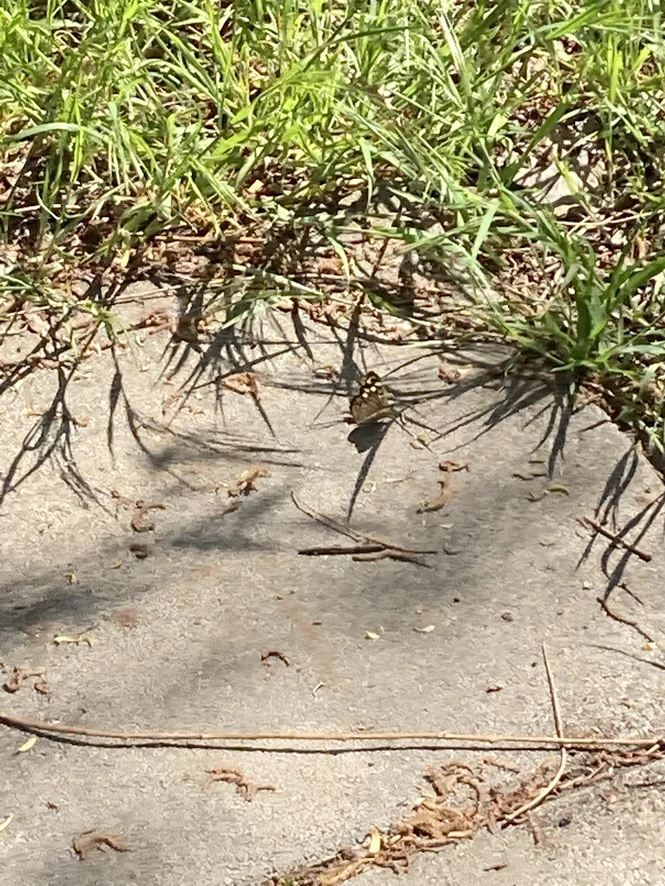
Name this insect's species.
Pararge aegeria
